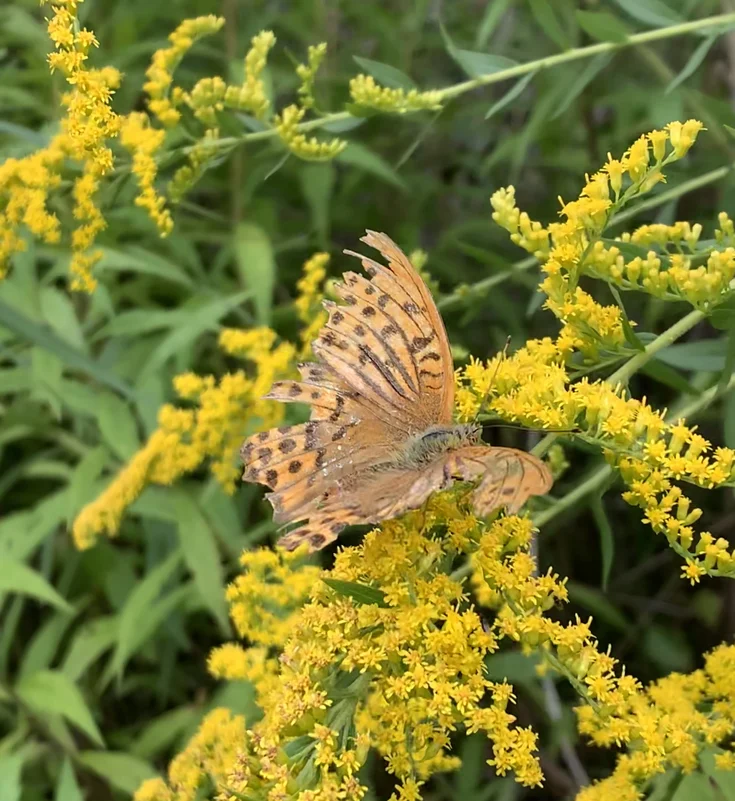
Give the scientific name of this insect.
Argynnis paphia
